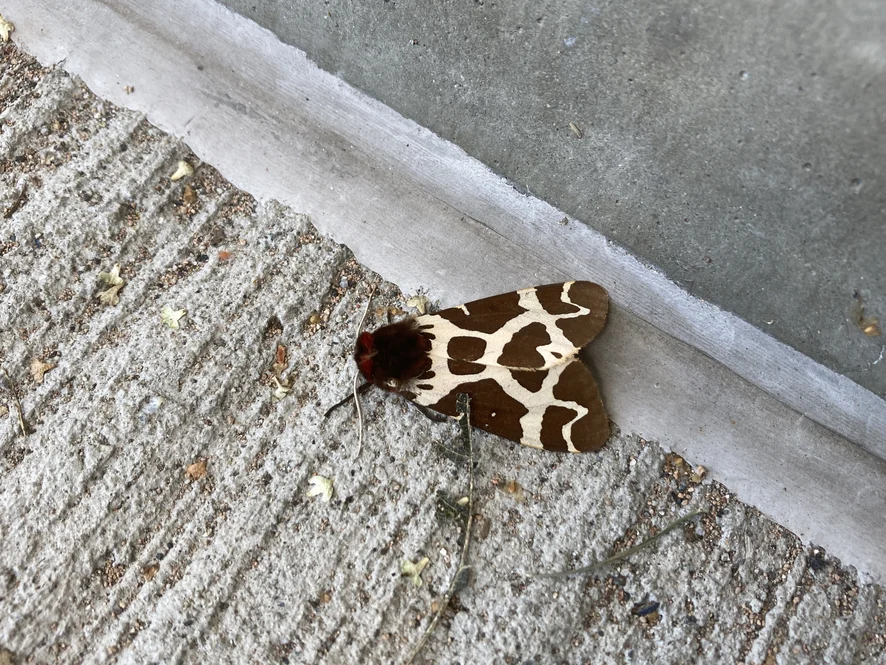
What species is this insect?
Arctia caja
